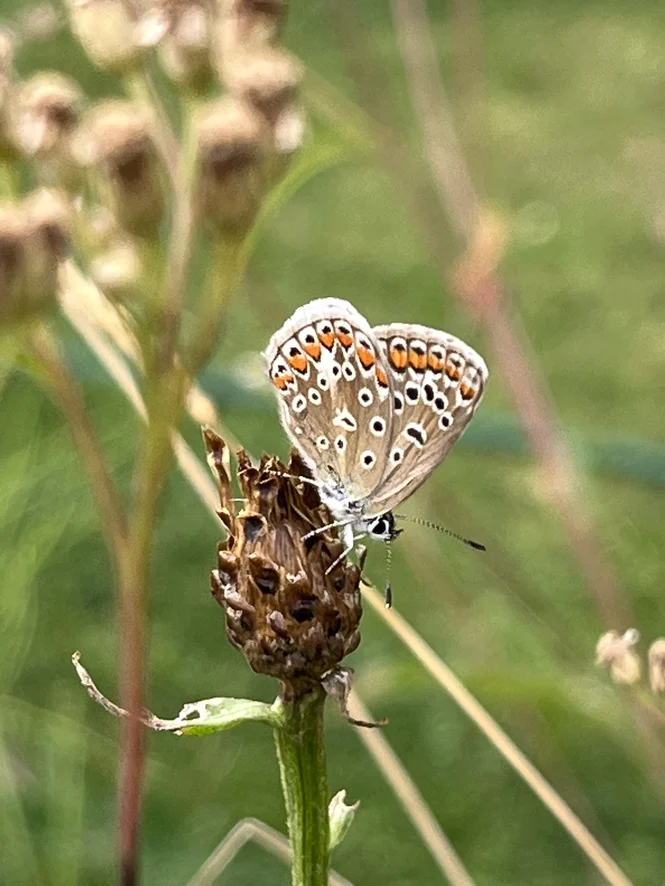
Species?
Polyommatus icarus
